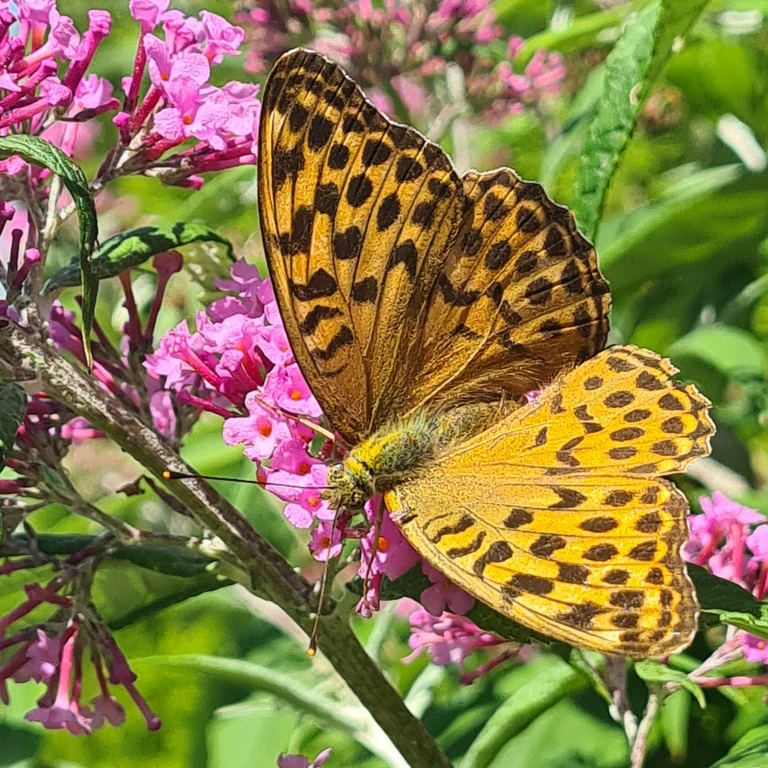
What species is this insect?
Argynnis paphia
